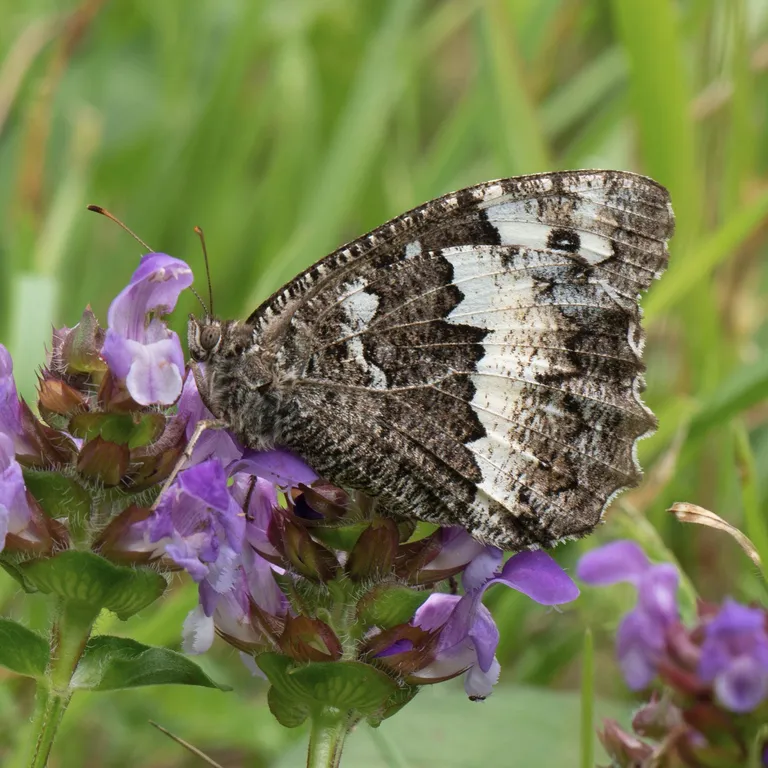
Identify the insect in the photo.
Brintesia circe
